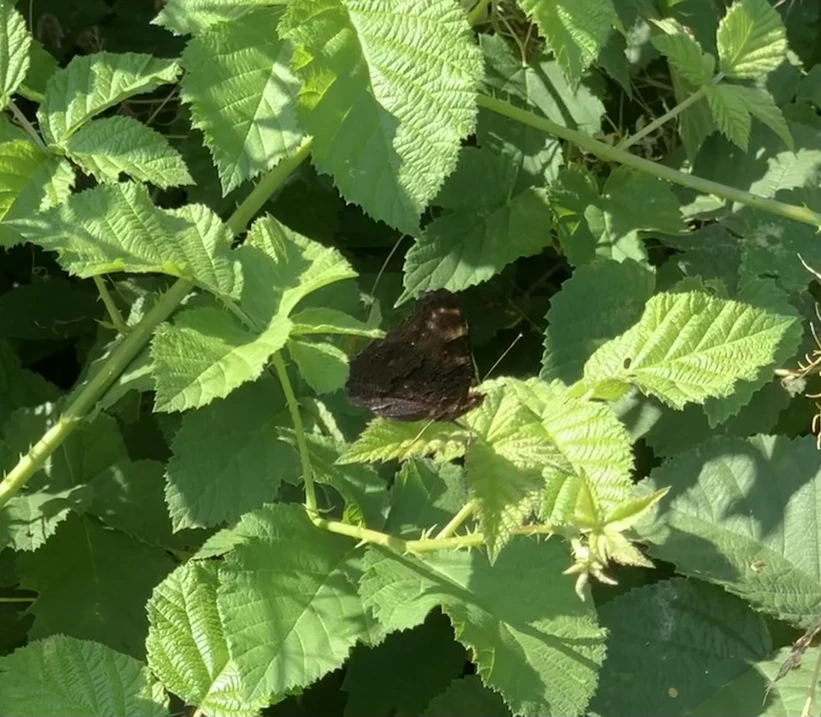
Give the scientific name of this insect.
Aglais io
